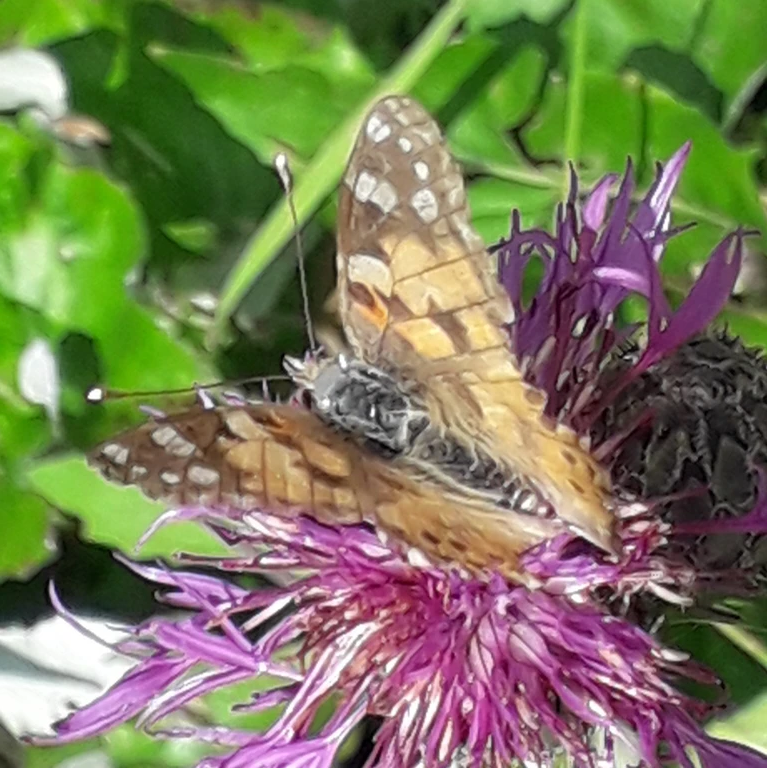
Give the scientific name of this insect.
Vanessa cardui
